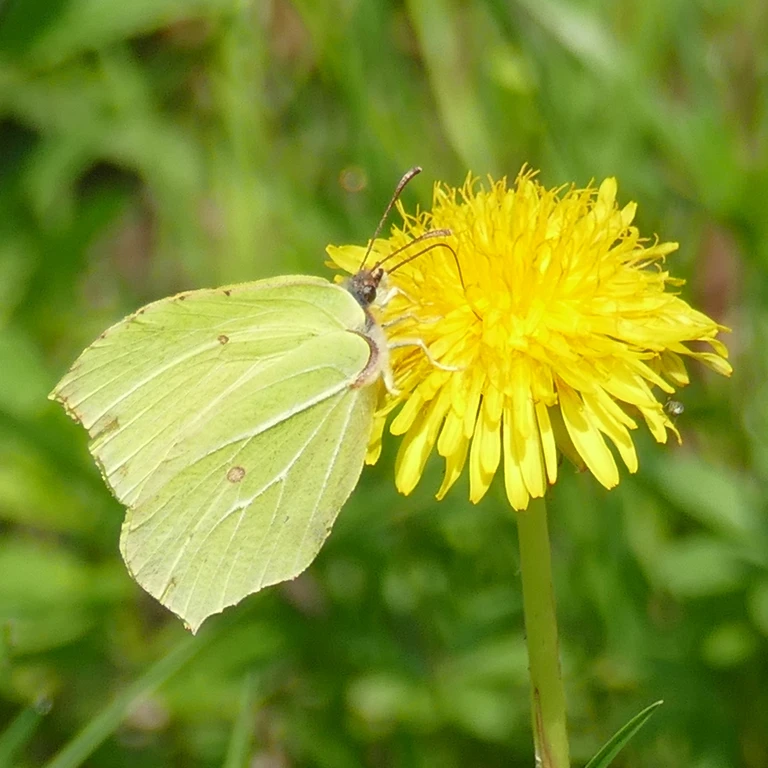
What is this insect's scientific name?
Gonepteryx rhamni
